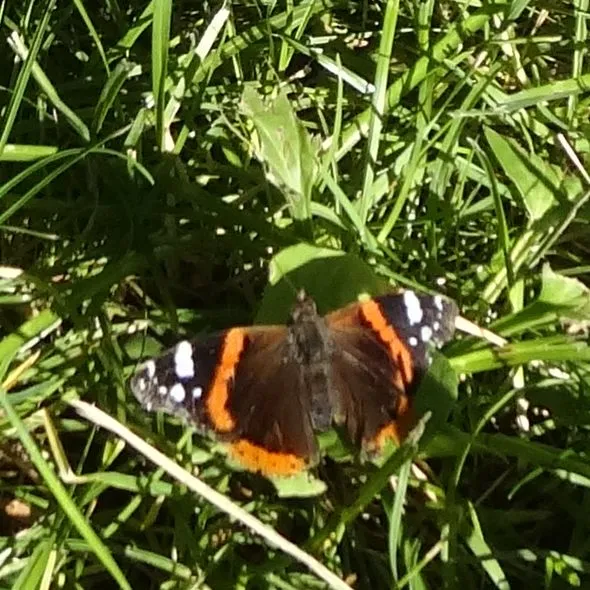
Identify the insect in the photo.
Vanessa atalanta
